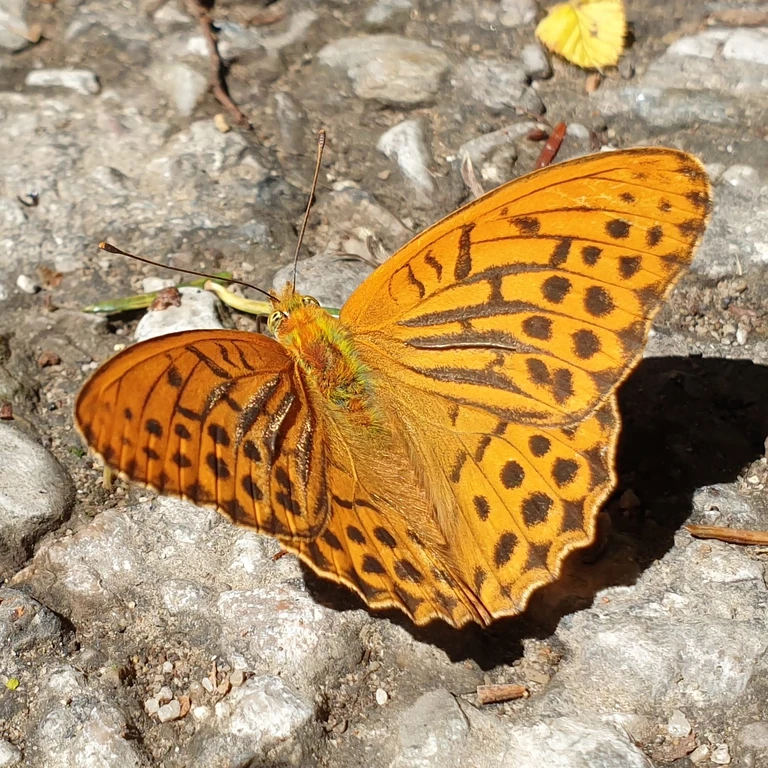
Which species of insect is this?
Argynnis paphia
